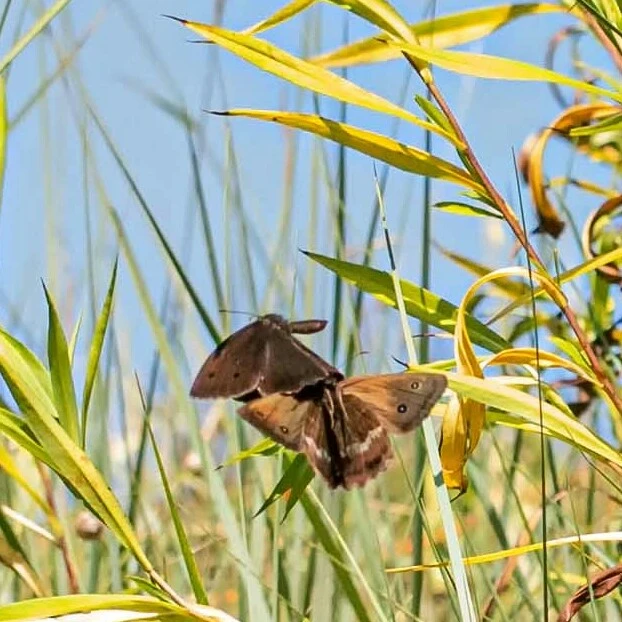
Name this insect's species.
Minois dryas
